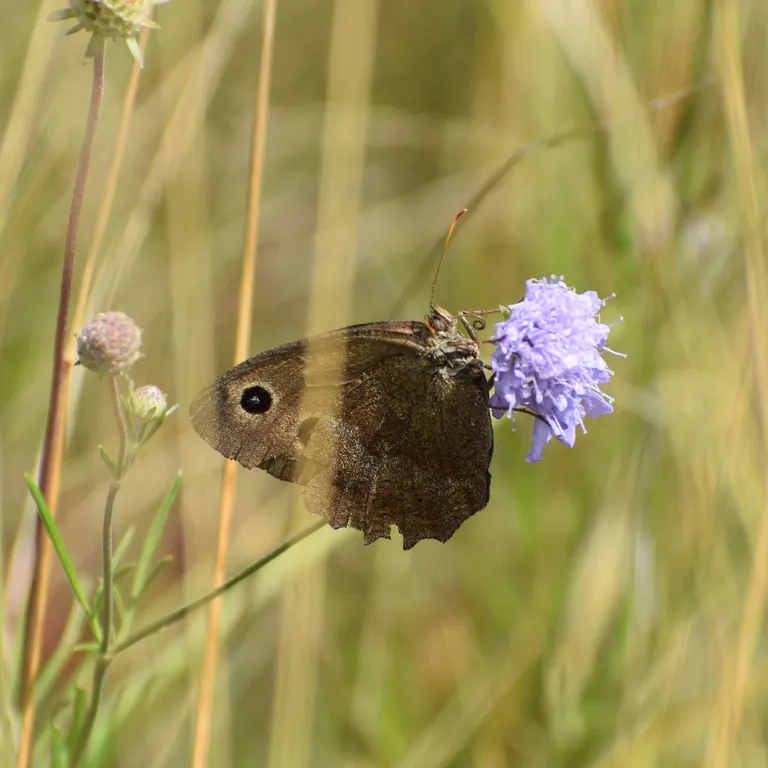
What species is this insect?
Minois dryas
